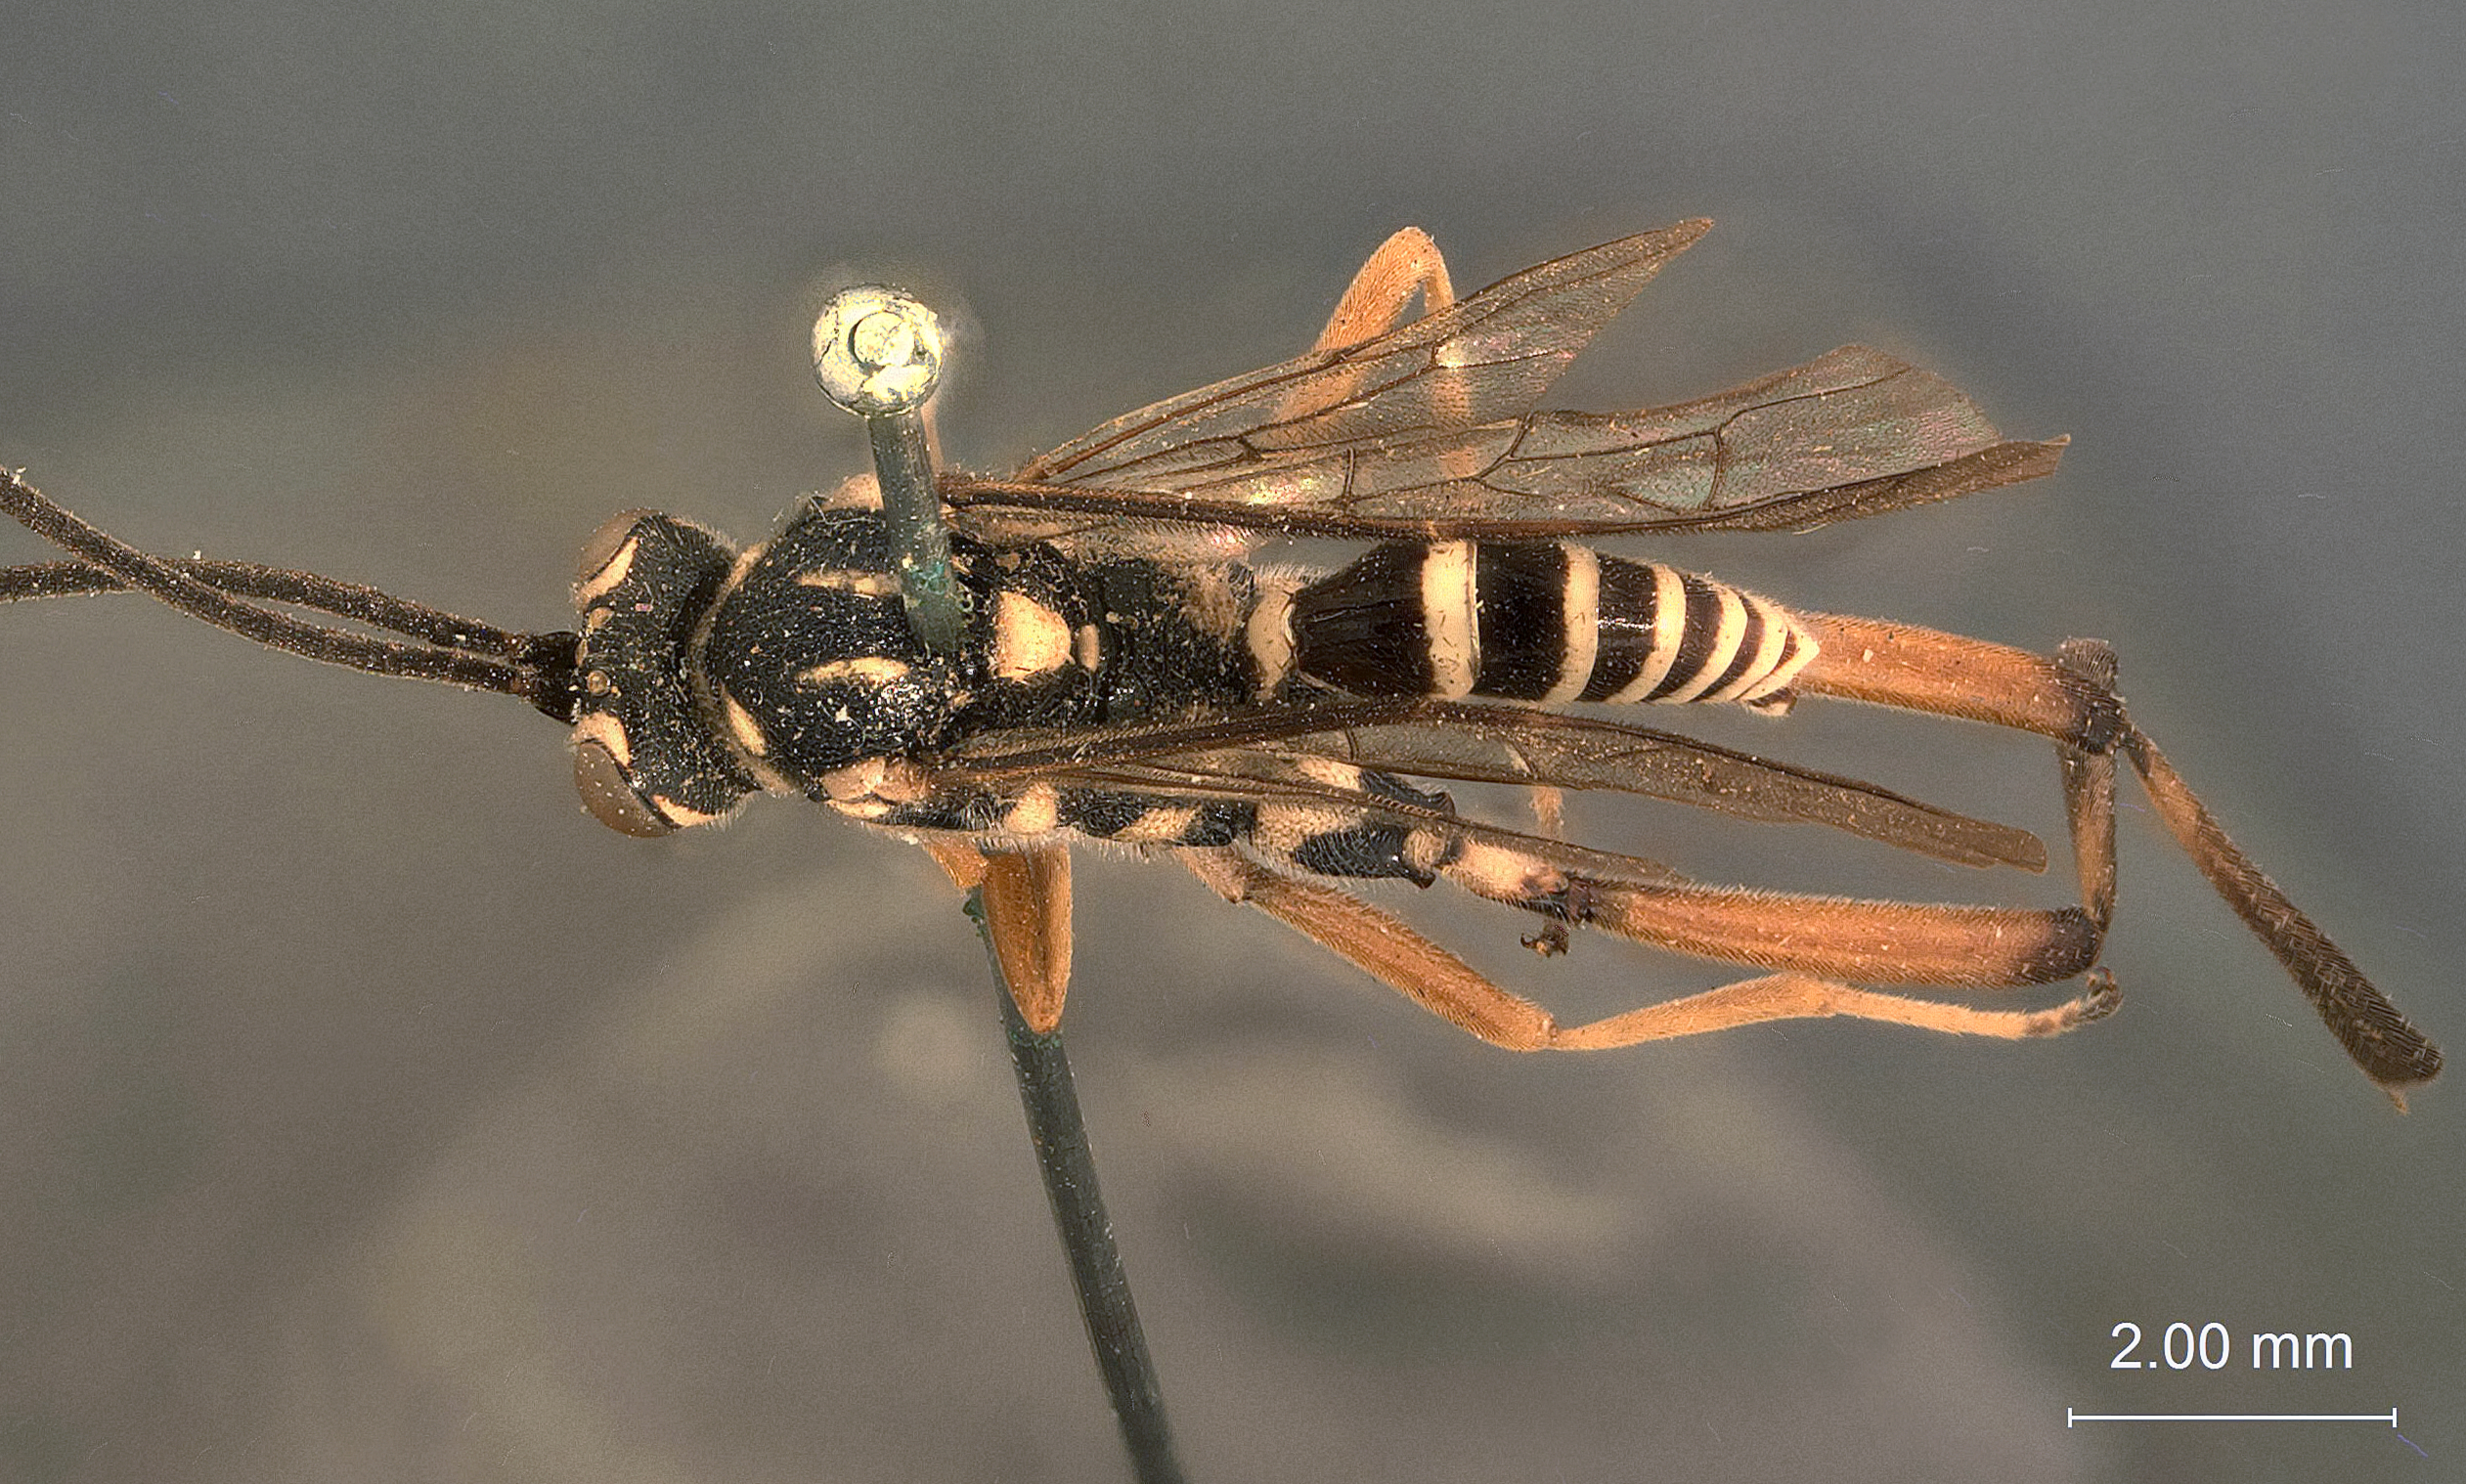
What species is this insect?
Crypturus albomaculatus
